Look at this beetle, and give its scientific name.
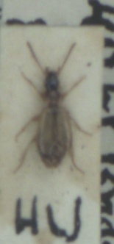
Philorhizus melanocephalus
